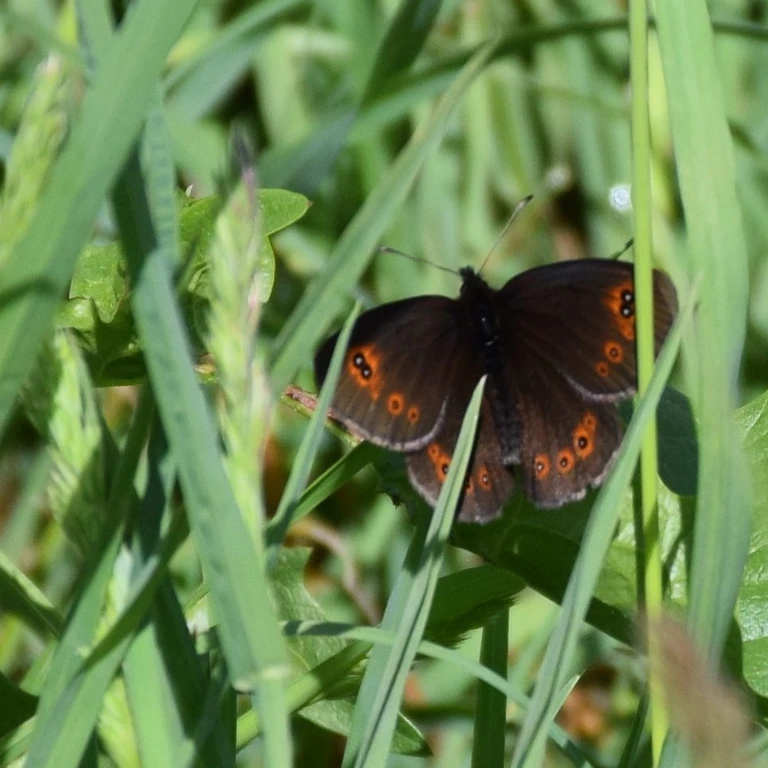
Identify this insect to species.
Erebia medusa
